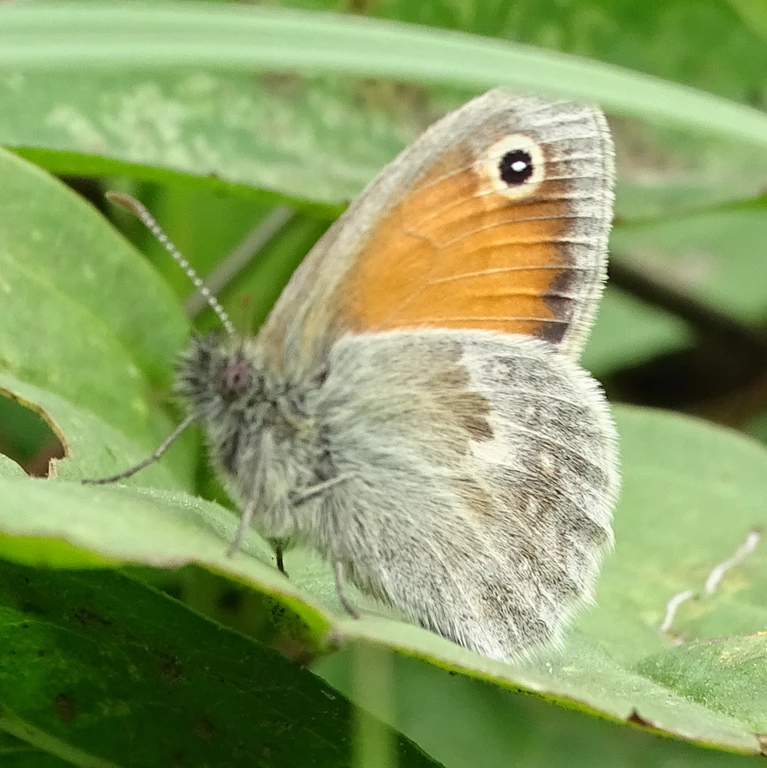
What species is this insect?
Coenonympha pamphilus
